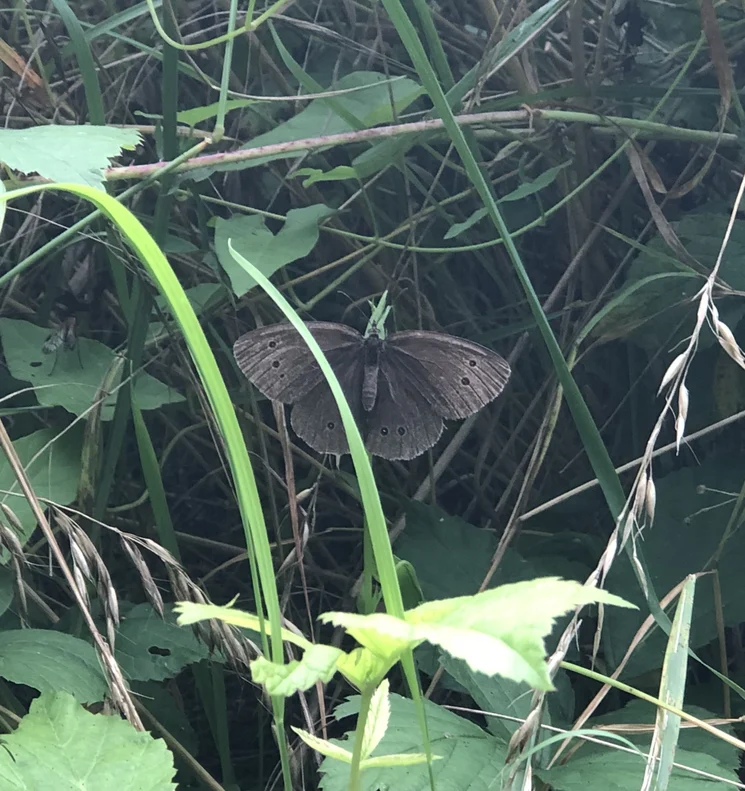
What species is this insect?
Aphantopus hyperantus
